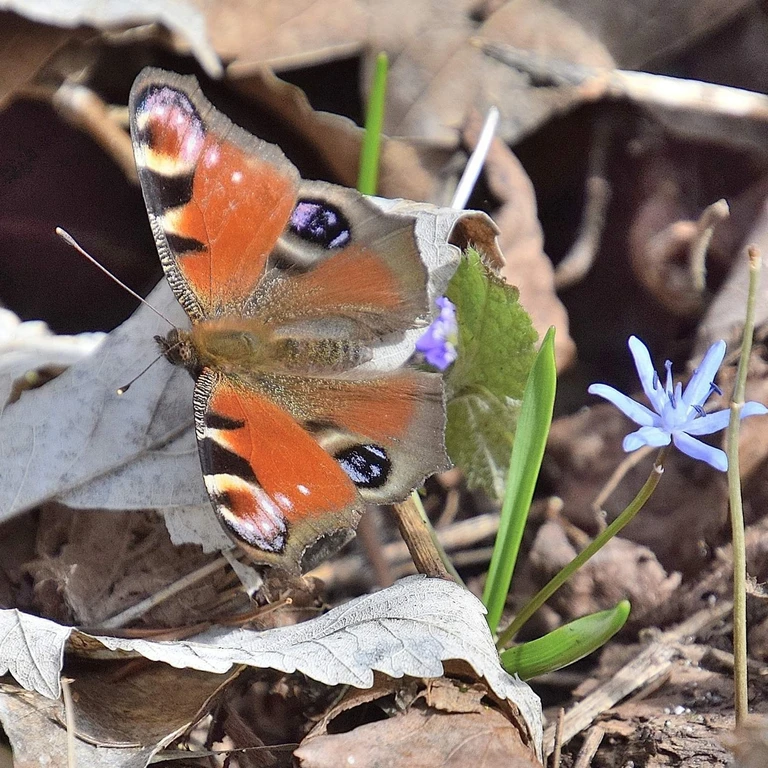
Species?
Aglais io
